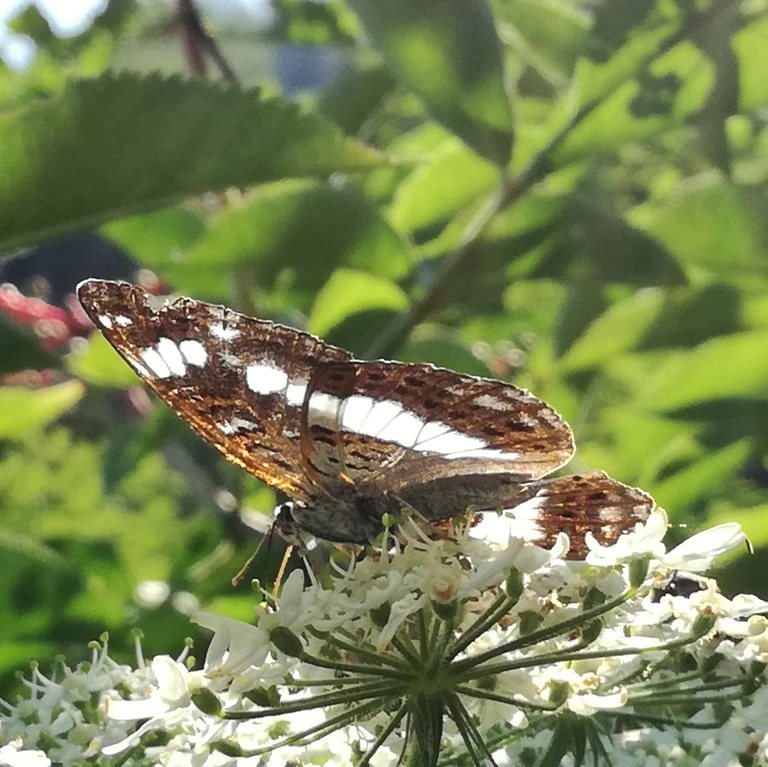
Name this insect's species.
Limenitis camilla (also Ladoga camilla)
